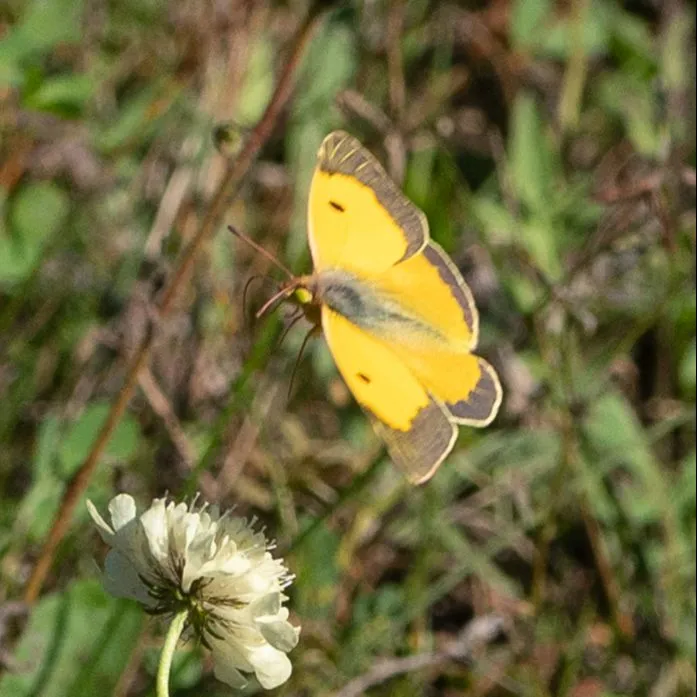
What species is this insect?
Colias croceus
